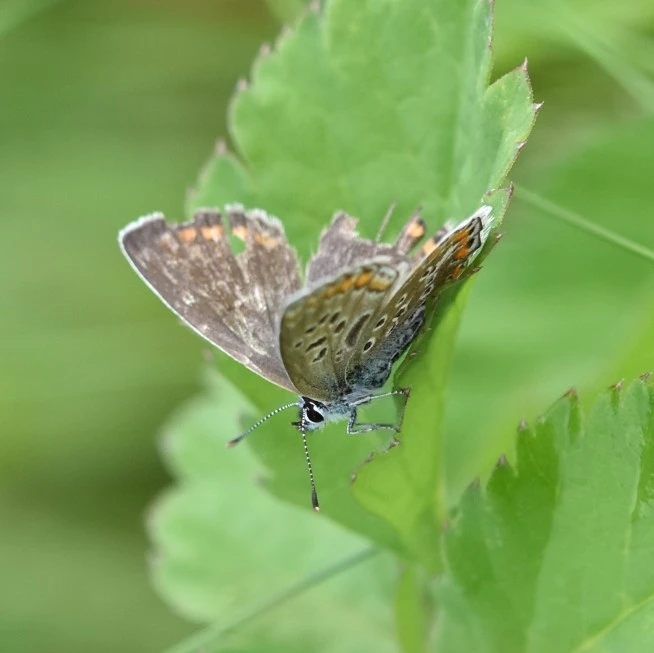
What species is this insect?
Polyommatus icarus
